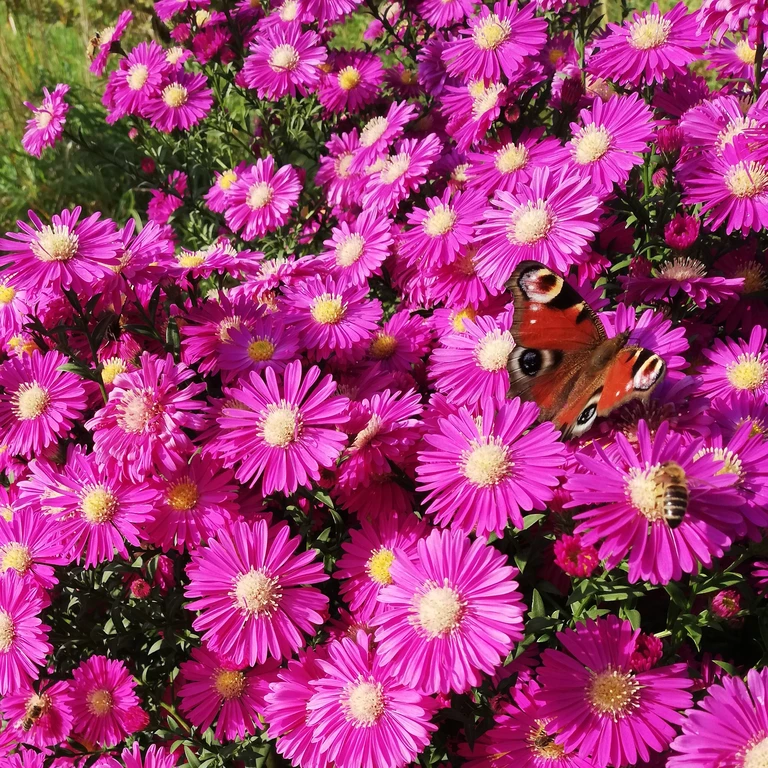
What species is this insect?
Aglais io
